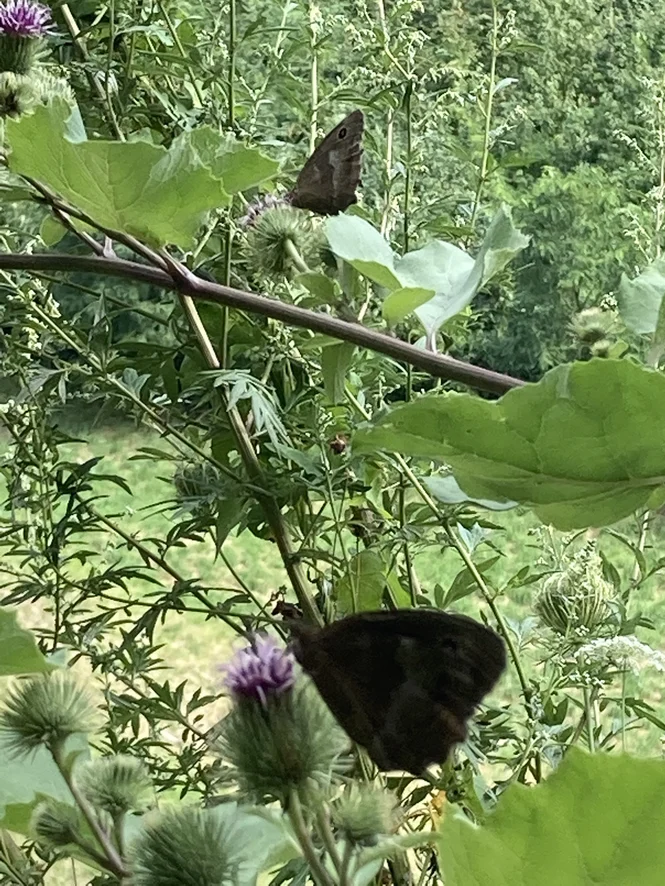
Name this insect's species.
Minois dryas
